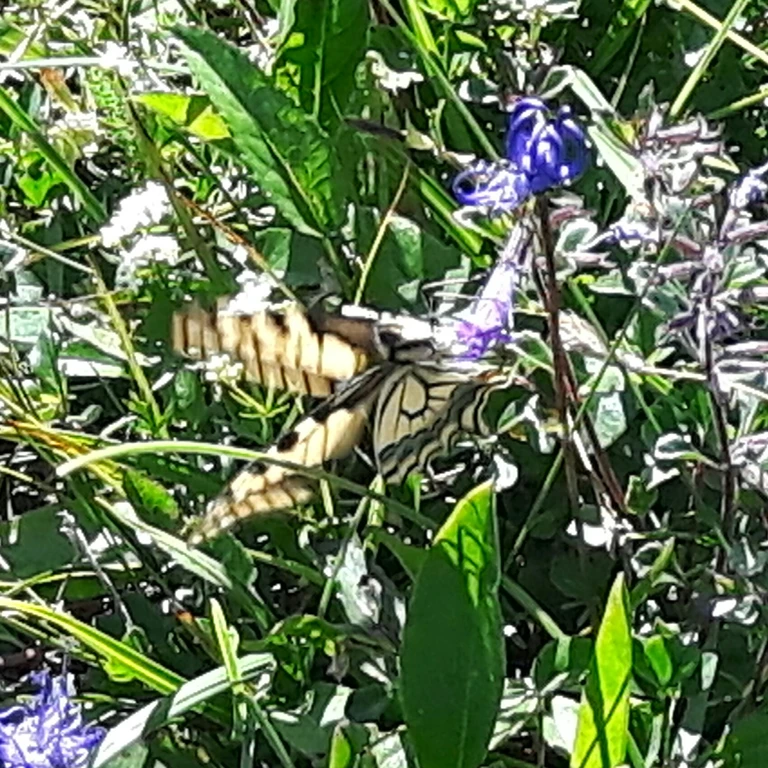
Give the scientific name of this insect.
Papilio machaon
